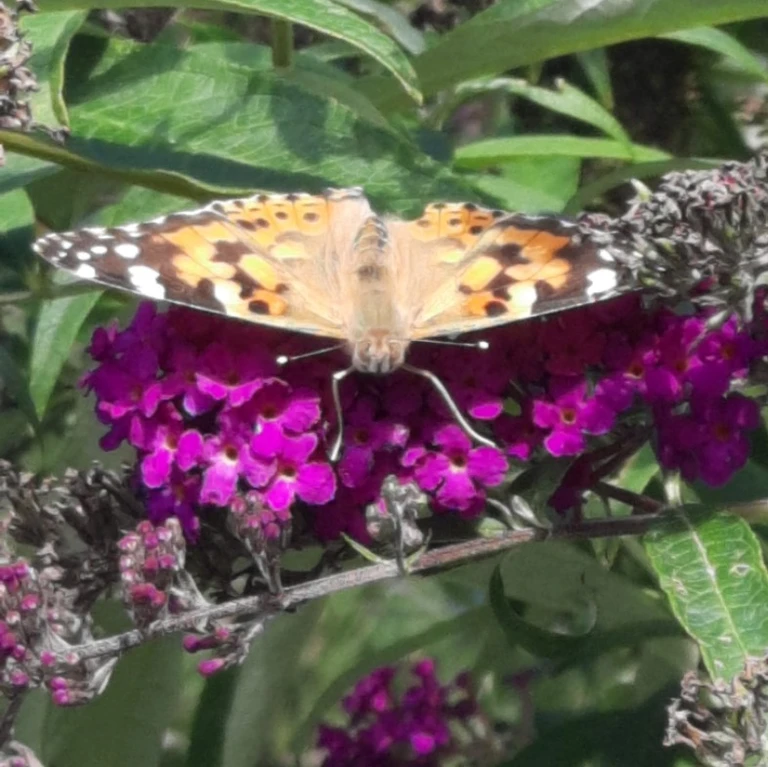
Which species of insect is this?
Vanessa cardui
